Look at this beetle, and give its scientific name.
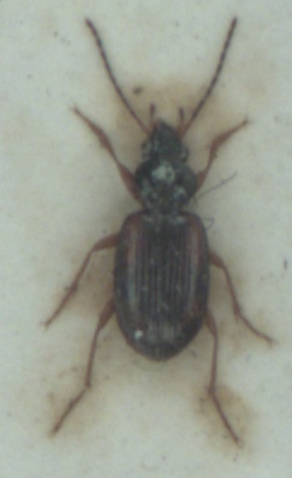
Bembidion tetracolum
